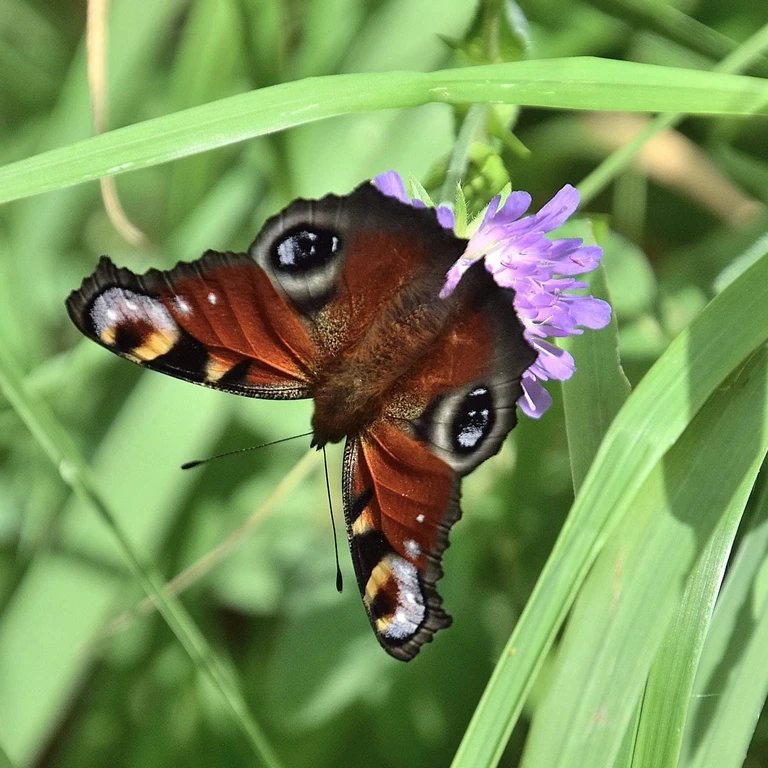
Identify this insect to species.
Aglais io
